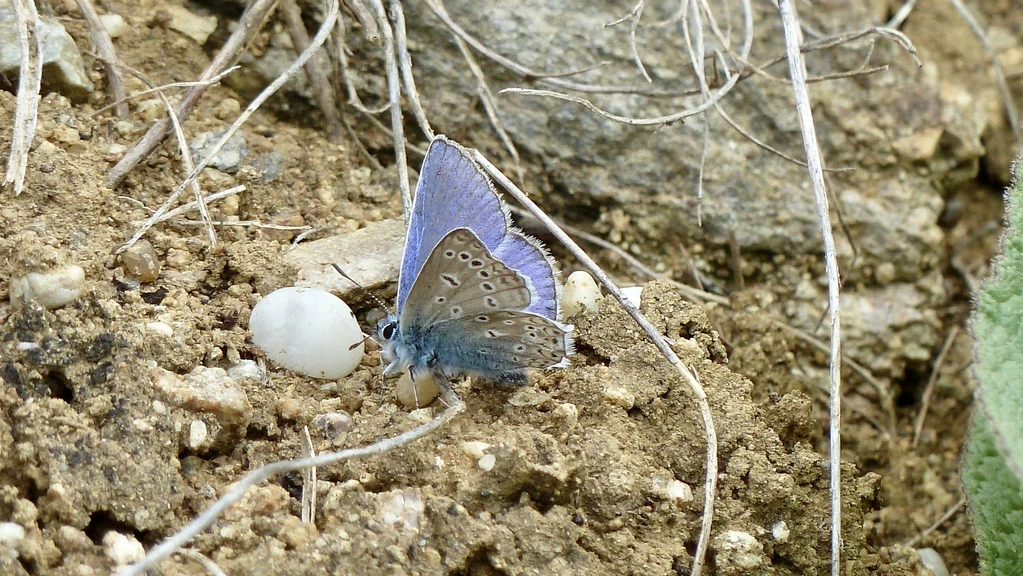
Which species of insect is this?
Polyommatus icarus
